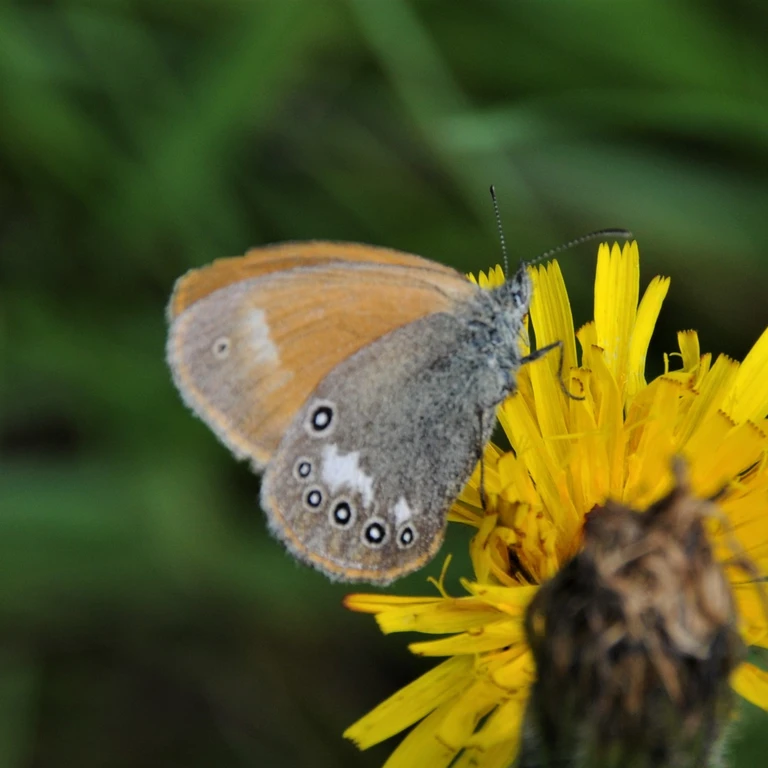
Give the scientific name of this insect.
Coenonympha glycerion (also Coenonympha iphis)
